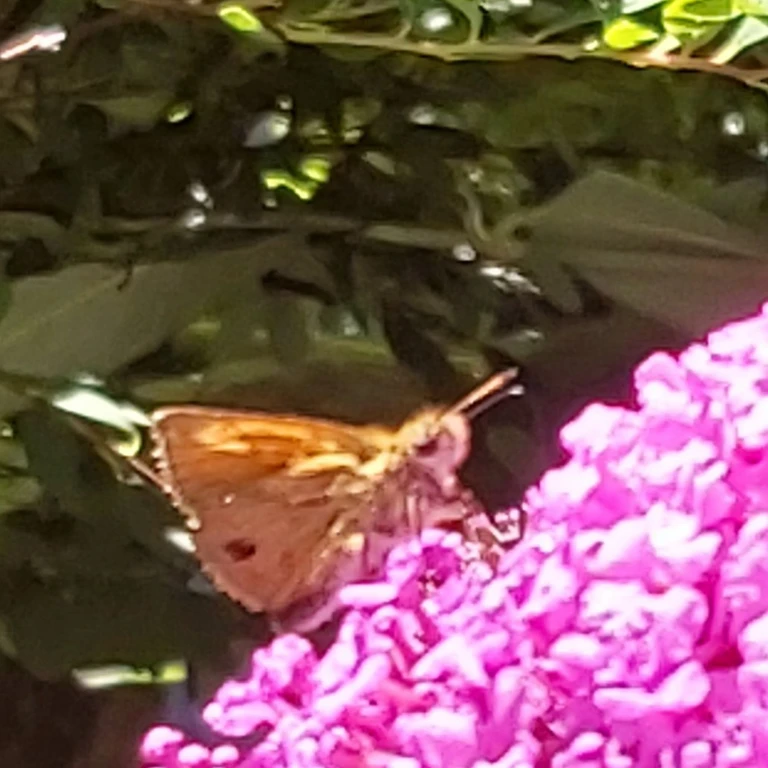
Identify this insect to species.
Ochlodes sylvanus (also Ochlodes venata)
